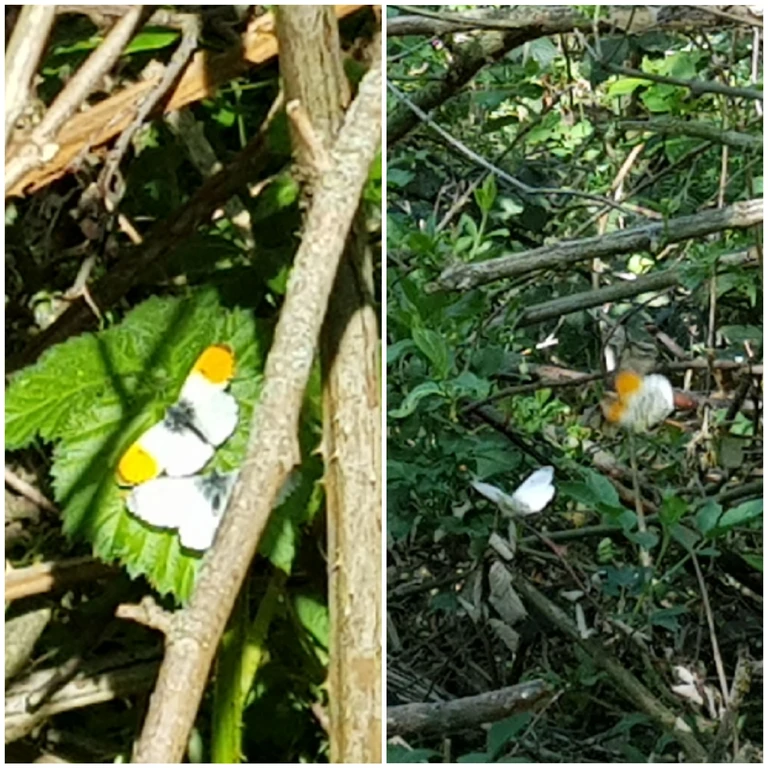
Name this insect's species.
Anthocharis cardamines
